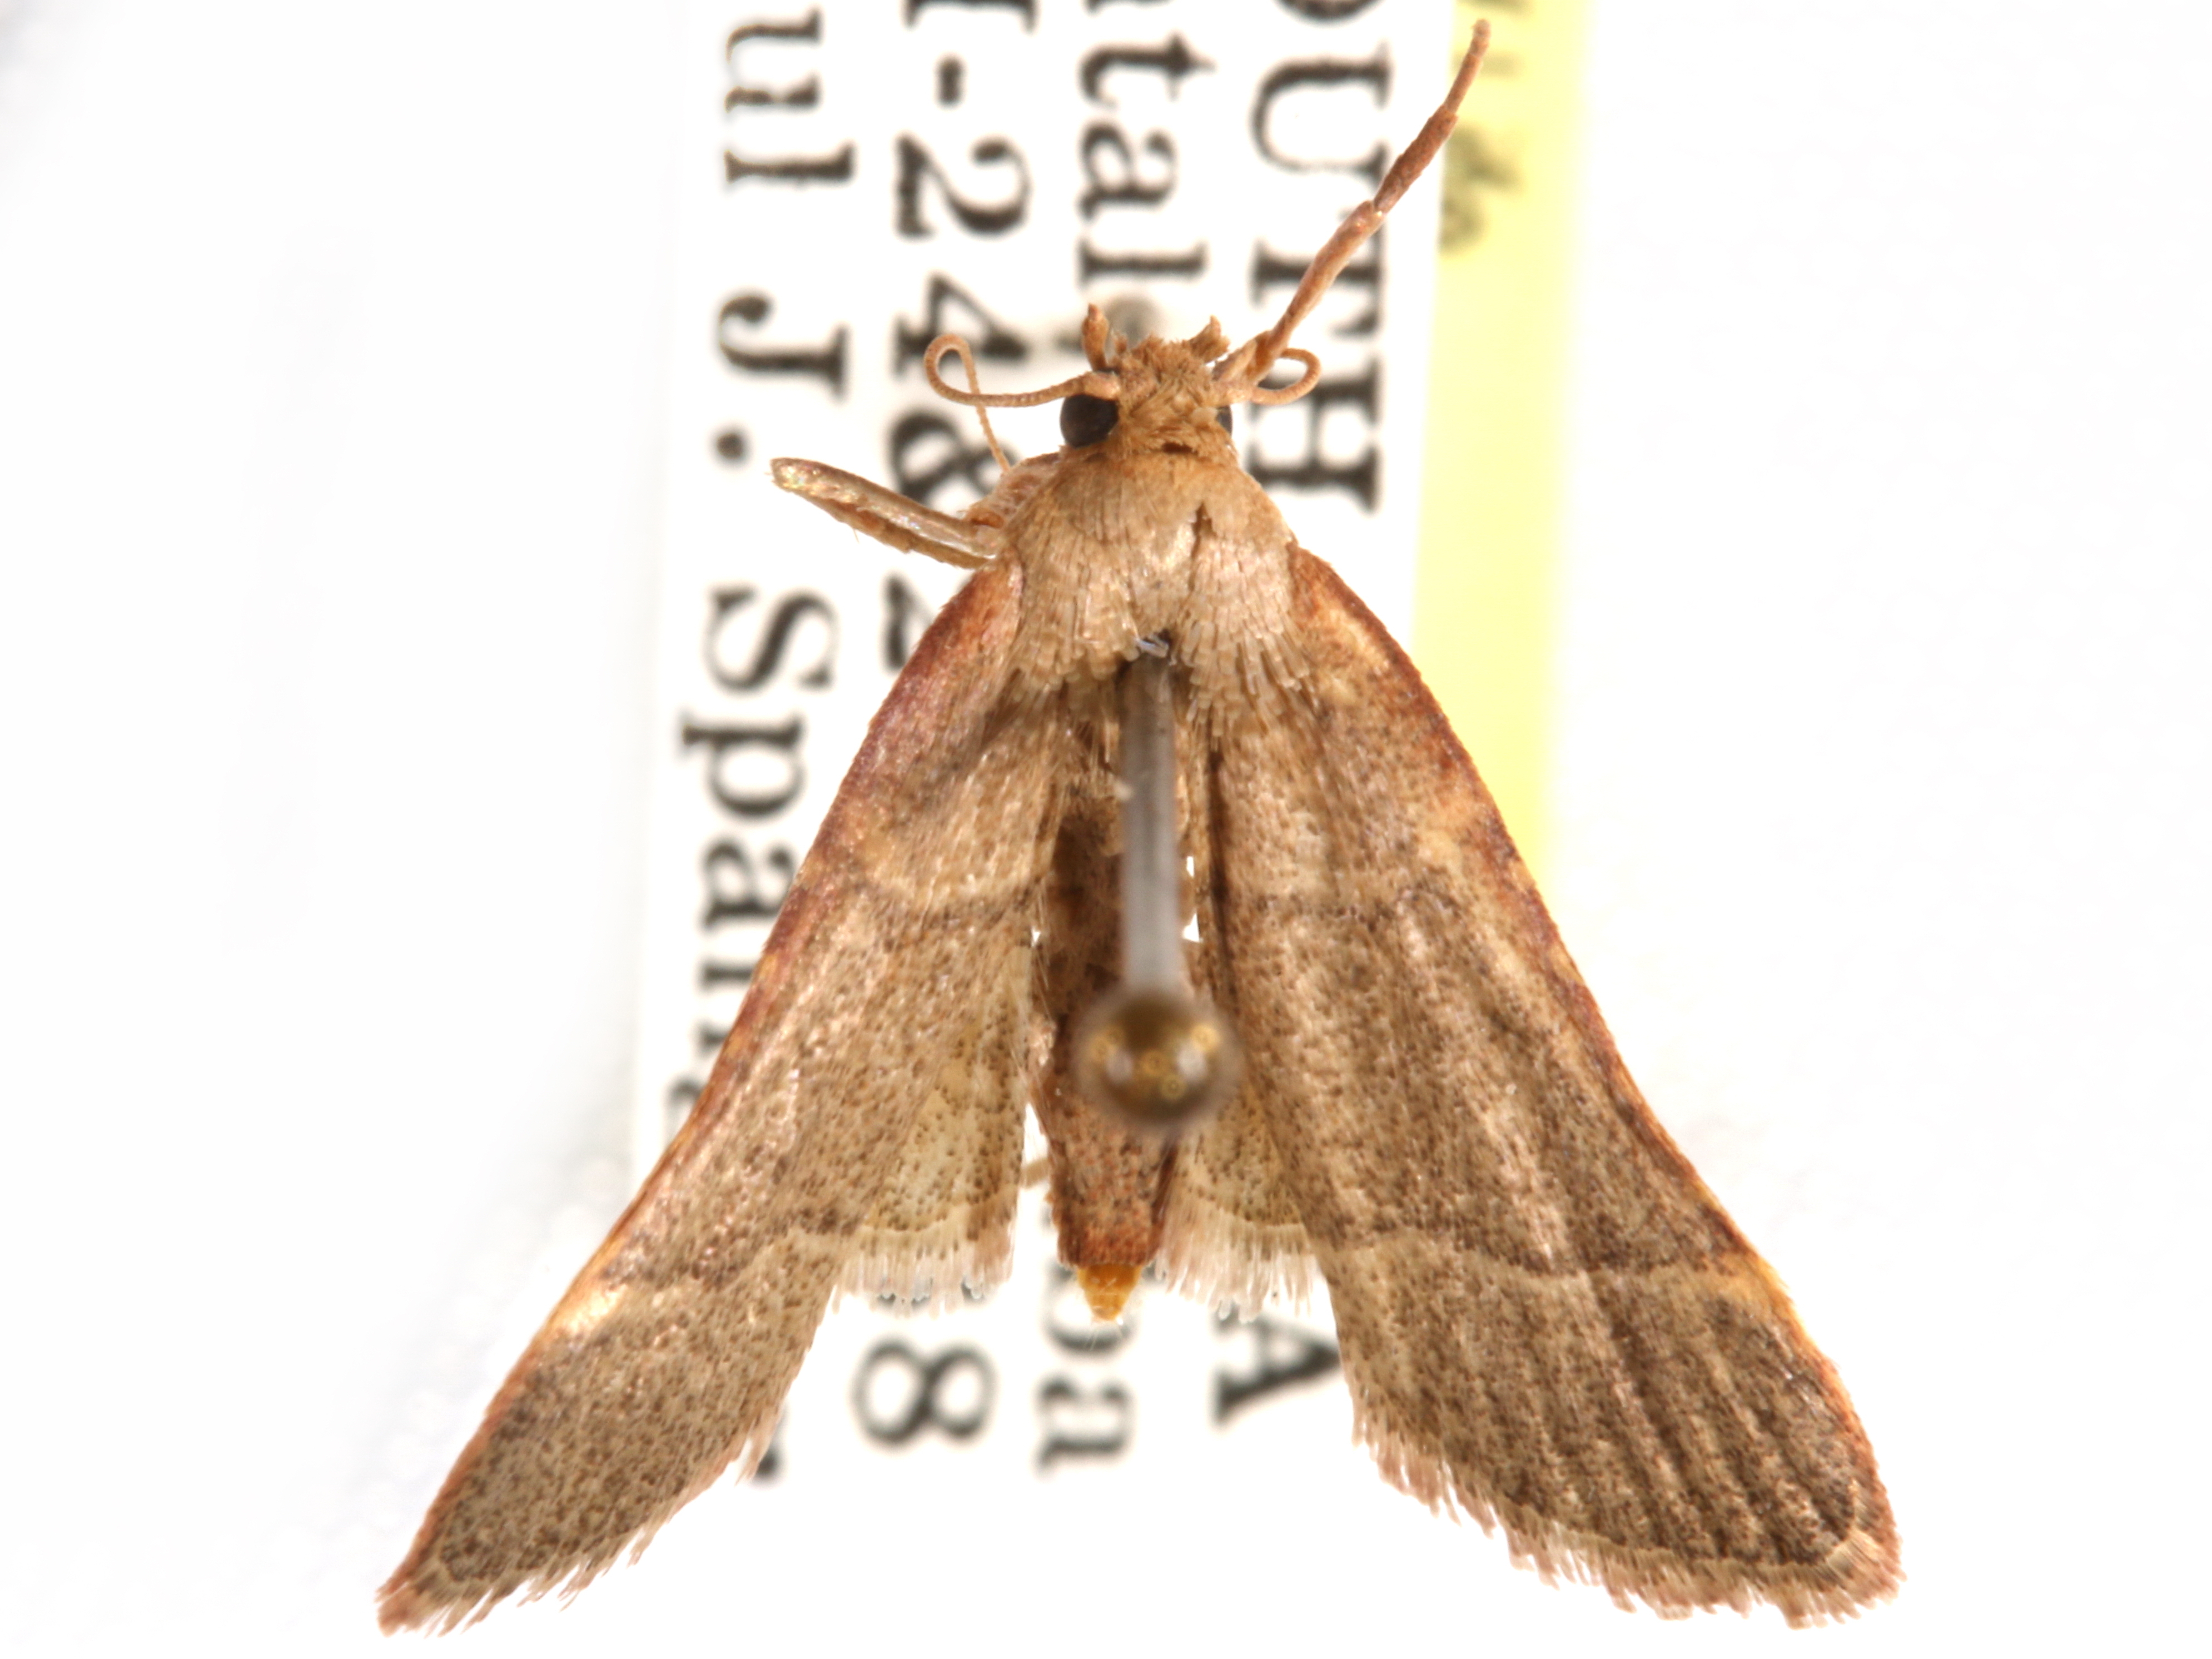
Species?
Hypsopygia nostralis
